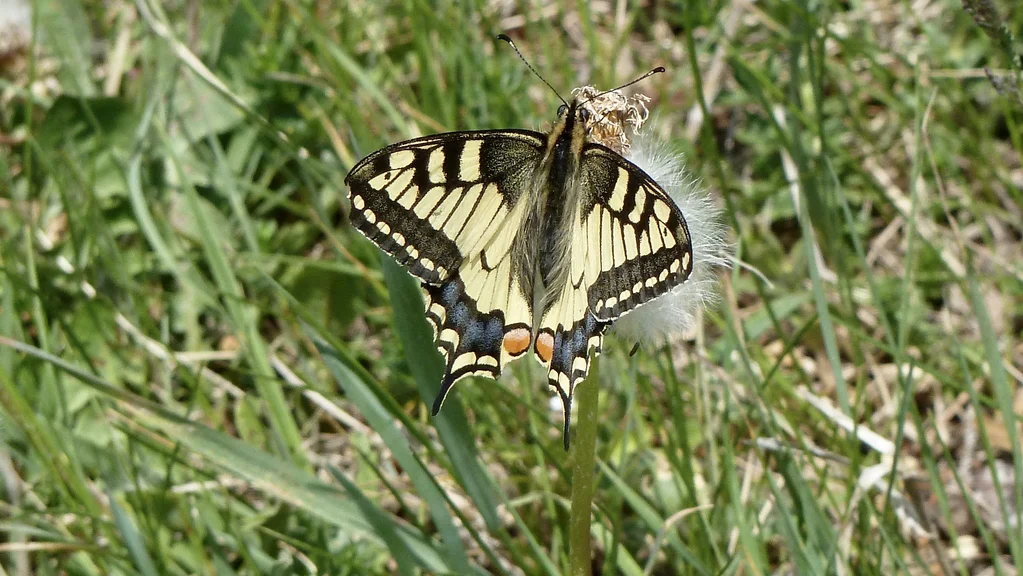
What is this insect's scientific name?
Papilio machaon
